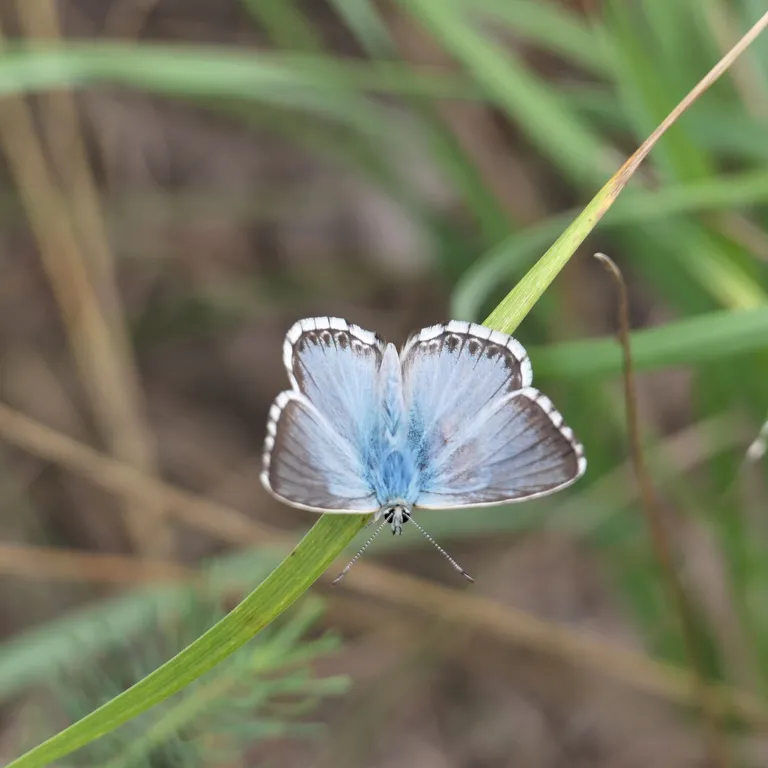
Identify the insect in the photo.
Lysandra coridon
